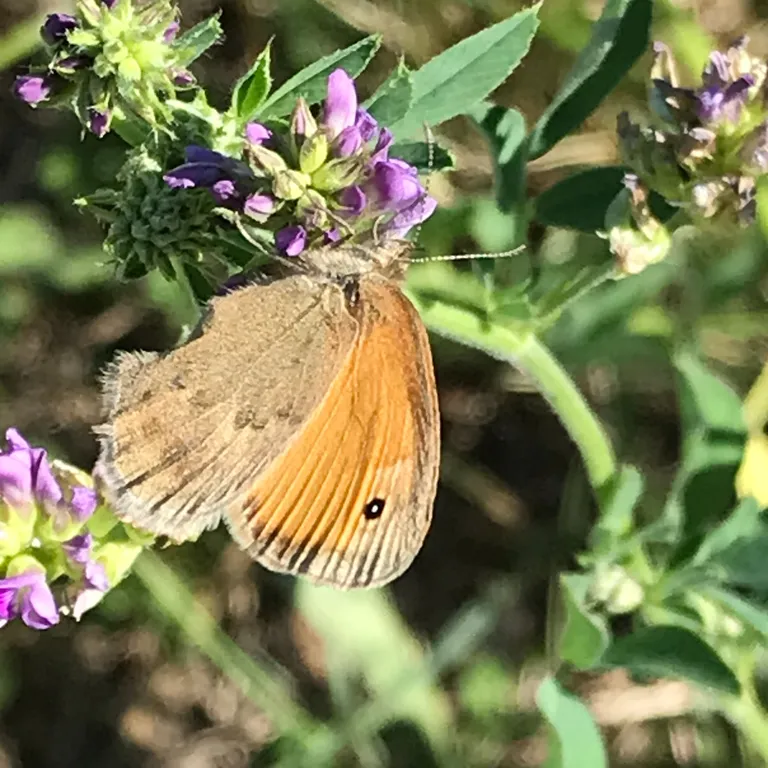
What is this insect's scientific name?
Coenonympha pamphilus
